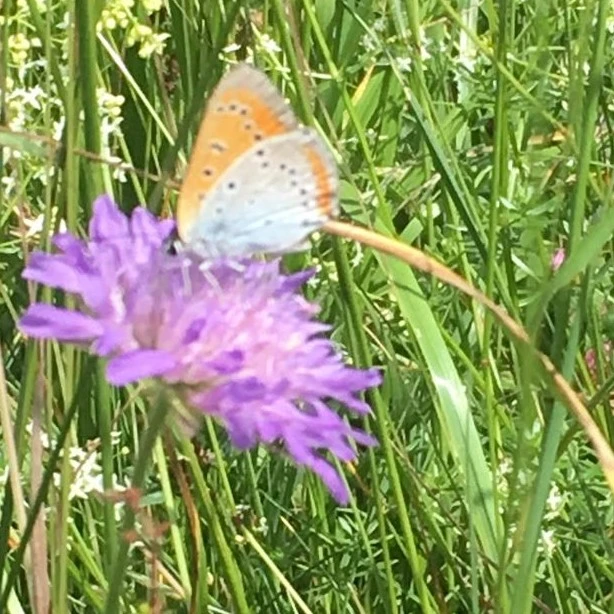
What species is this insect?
Lycaena dispar
